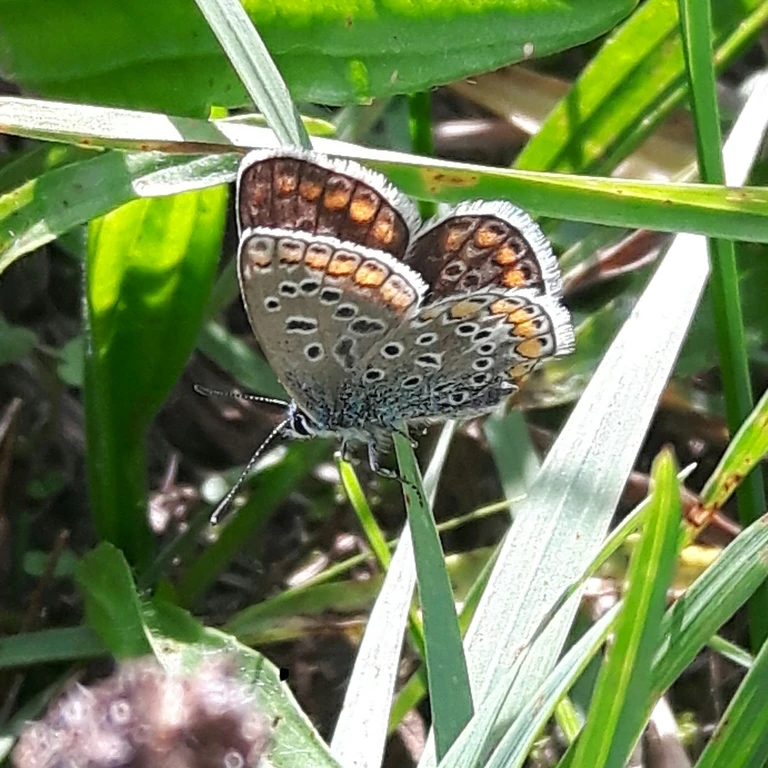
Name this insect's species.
Polyommatus icarus
